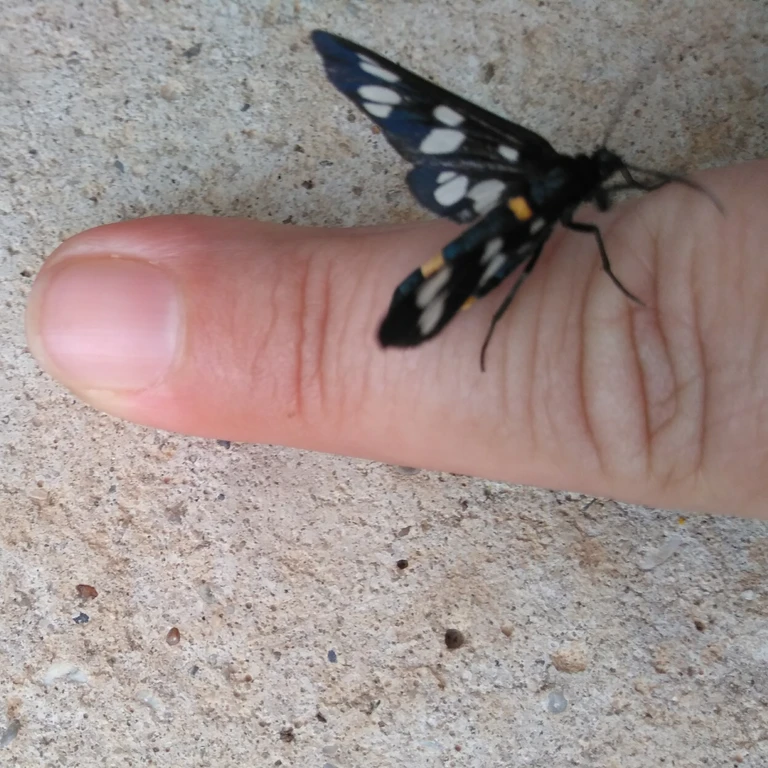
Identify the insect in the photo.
Amata phegea
